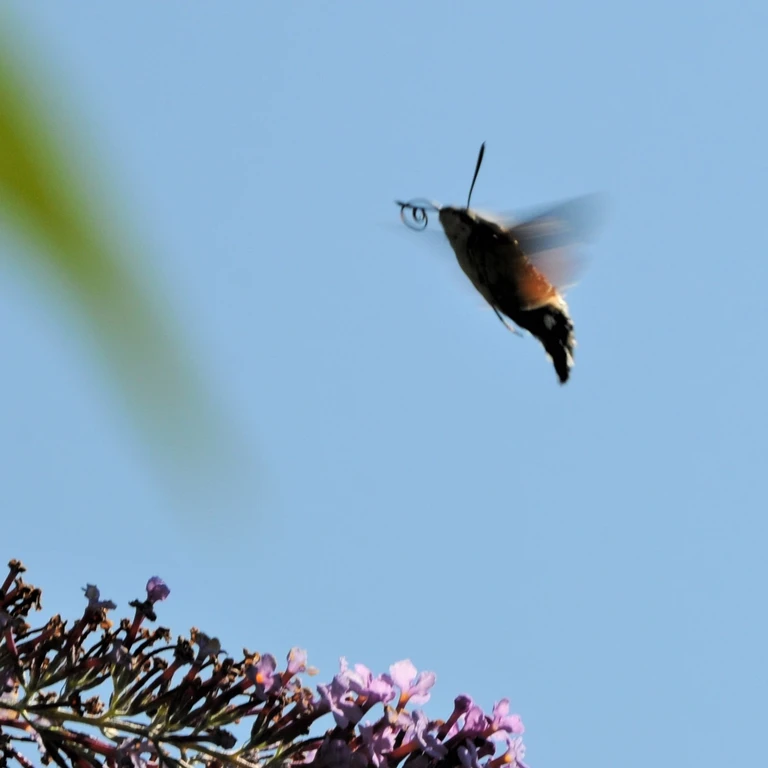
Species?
Macroglossum stellatarum
